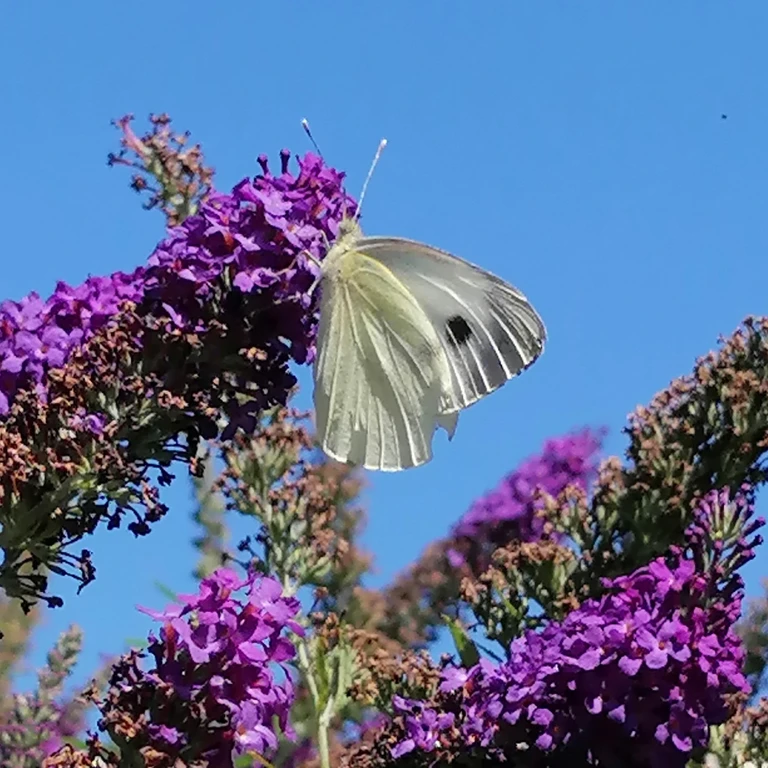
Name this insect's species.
Pieris brassicae
